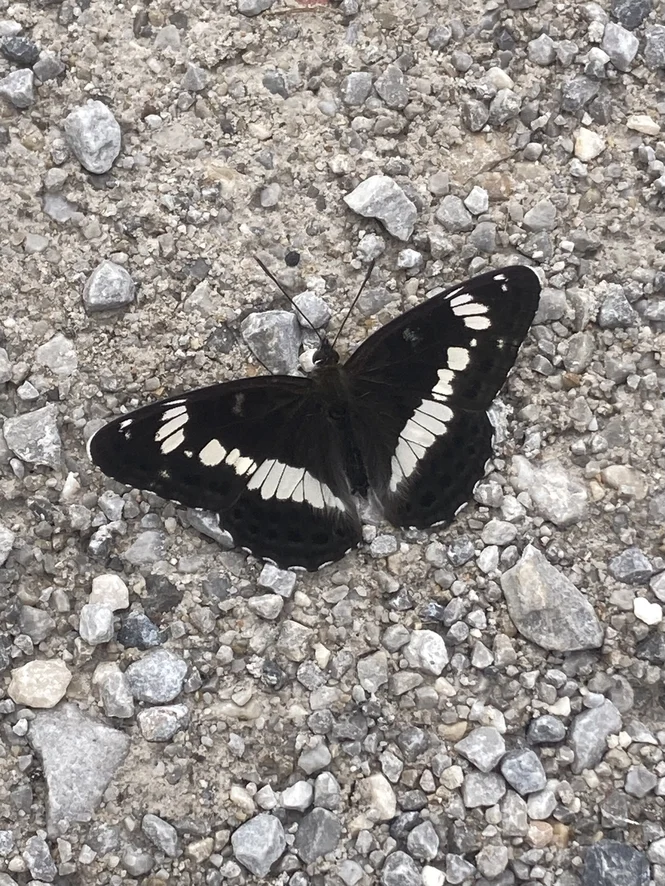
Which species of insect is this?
Limenitis camilla (also Ladoga camilla)
